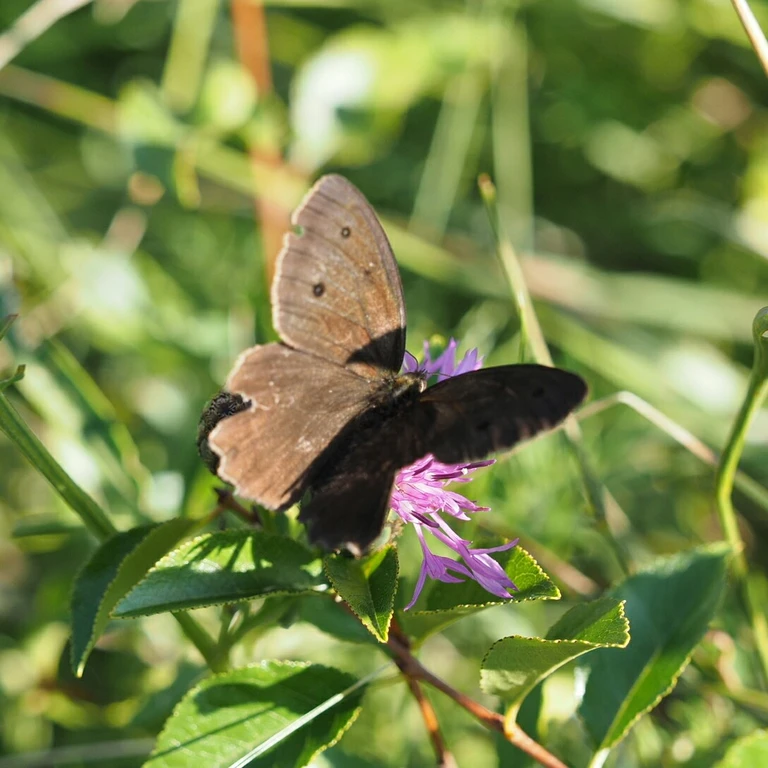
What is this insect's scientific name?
Aphantopus hyperantus
